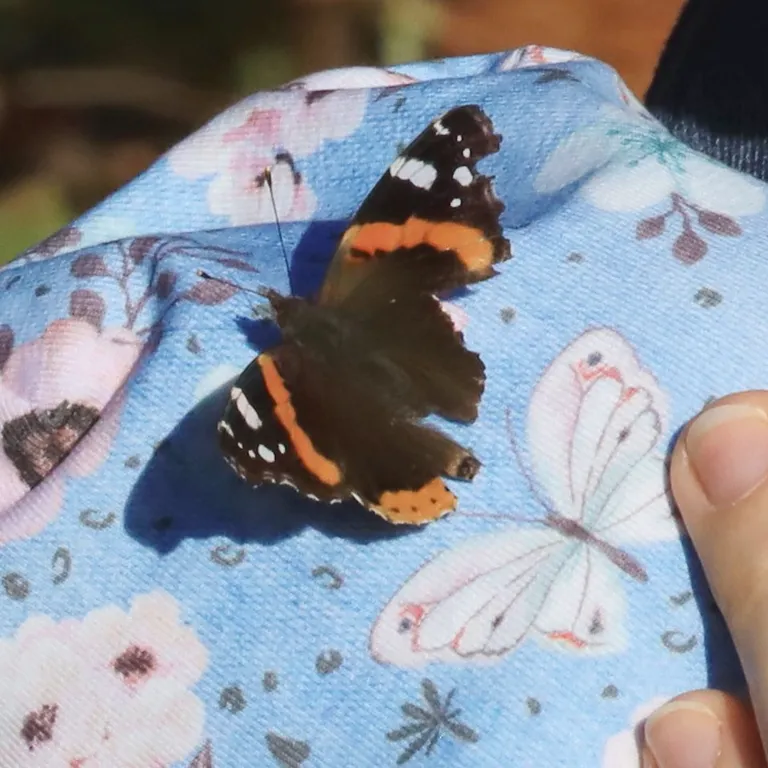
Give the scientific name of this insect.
Vanessa atalanta
